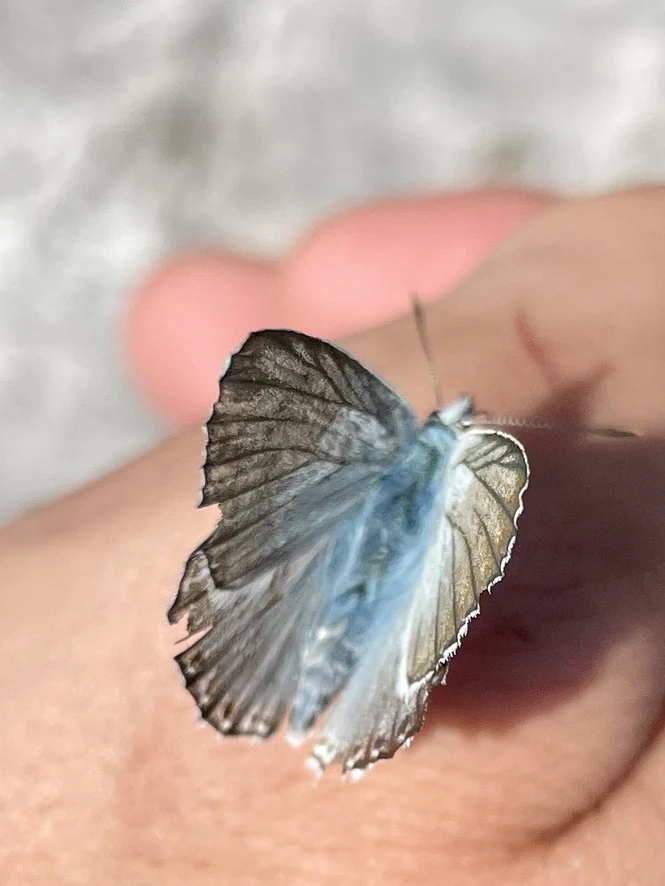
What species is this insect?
Lysandra coridon
